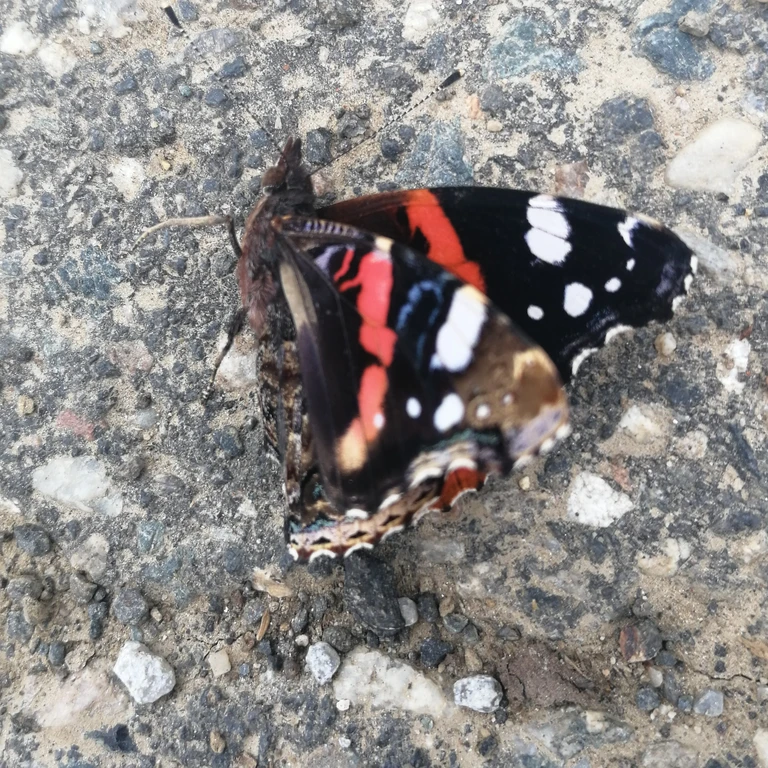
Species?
Vanessa atalanta
